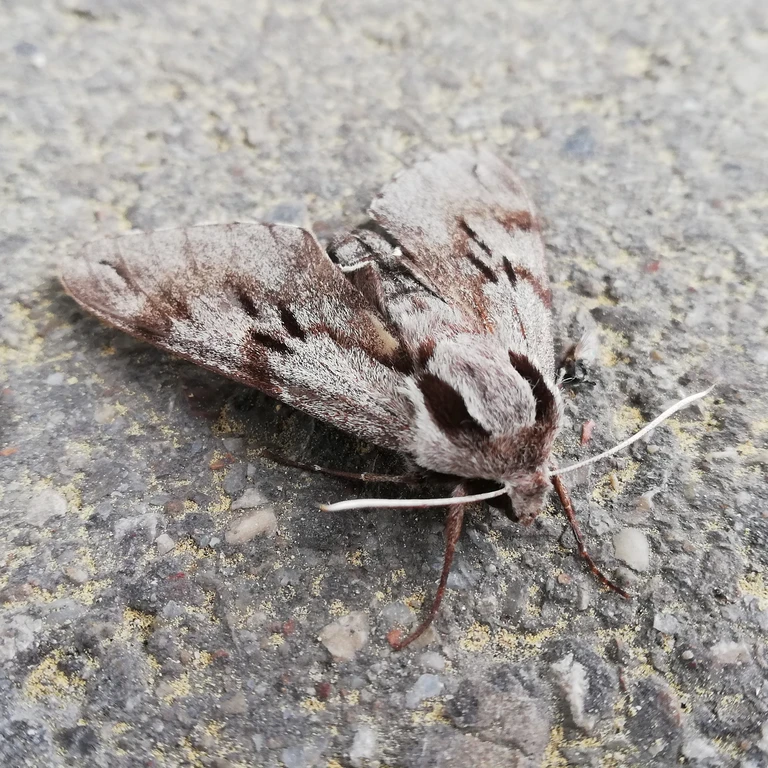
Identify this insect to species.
Sphinx pinastri
